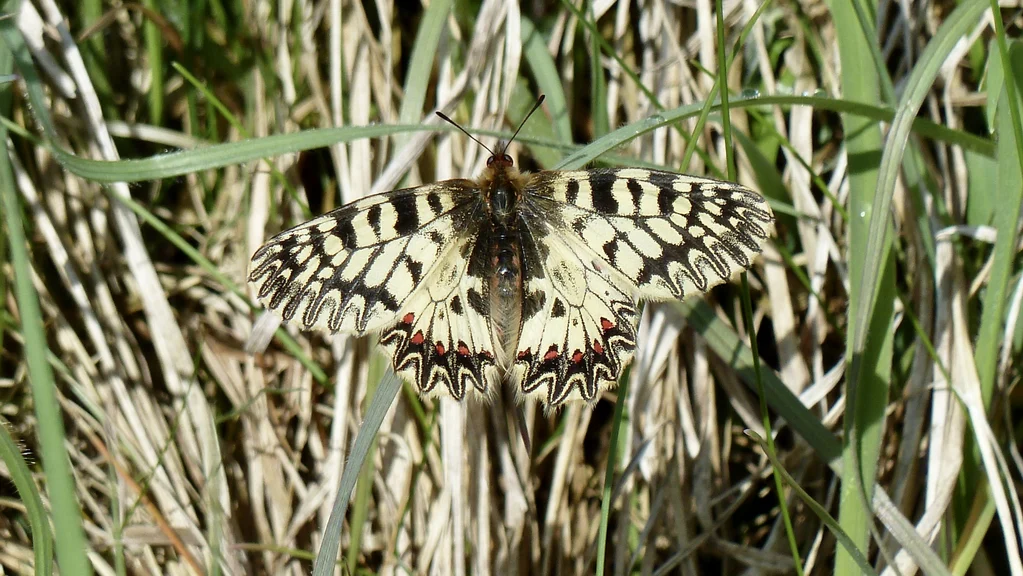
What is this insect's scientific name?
Zerynthia polyxena
